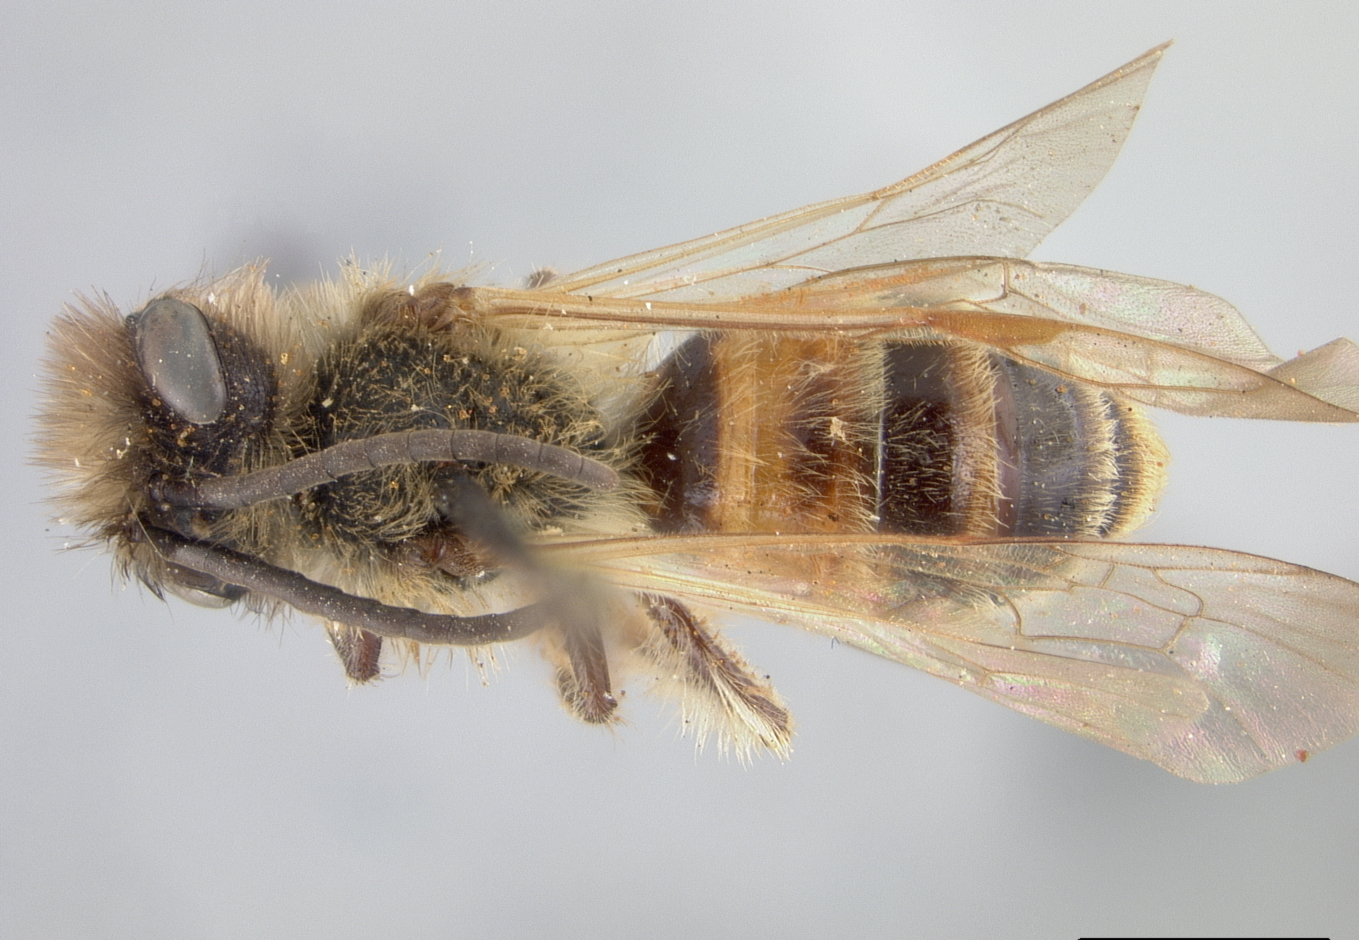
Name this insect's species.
Andrena quettensis
